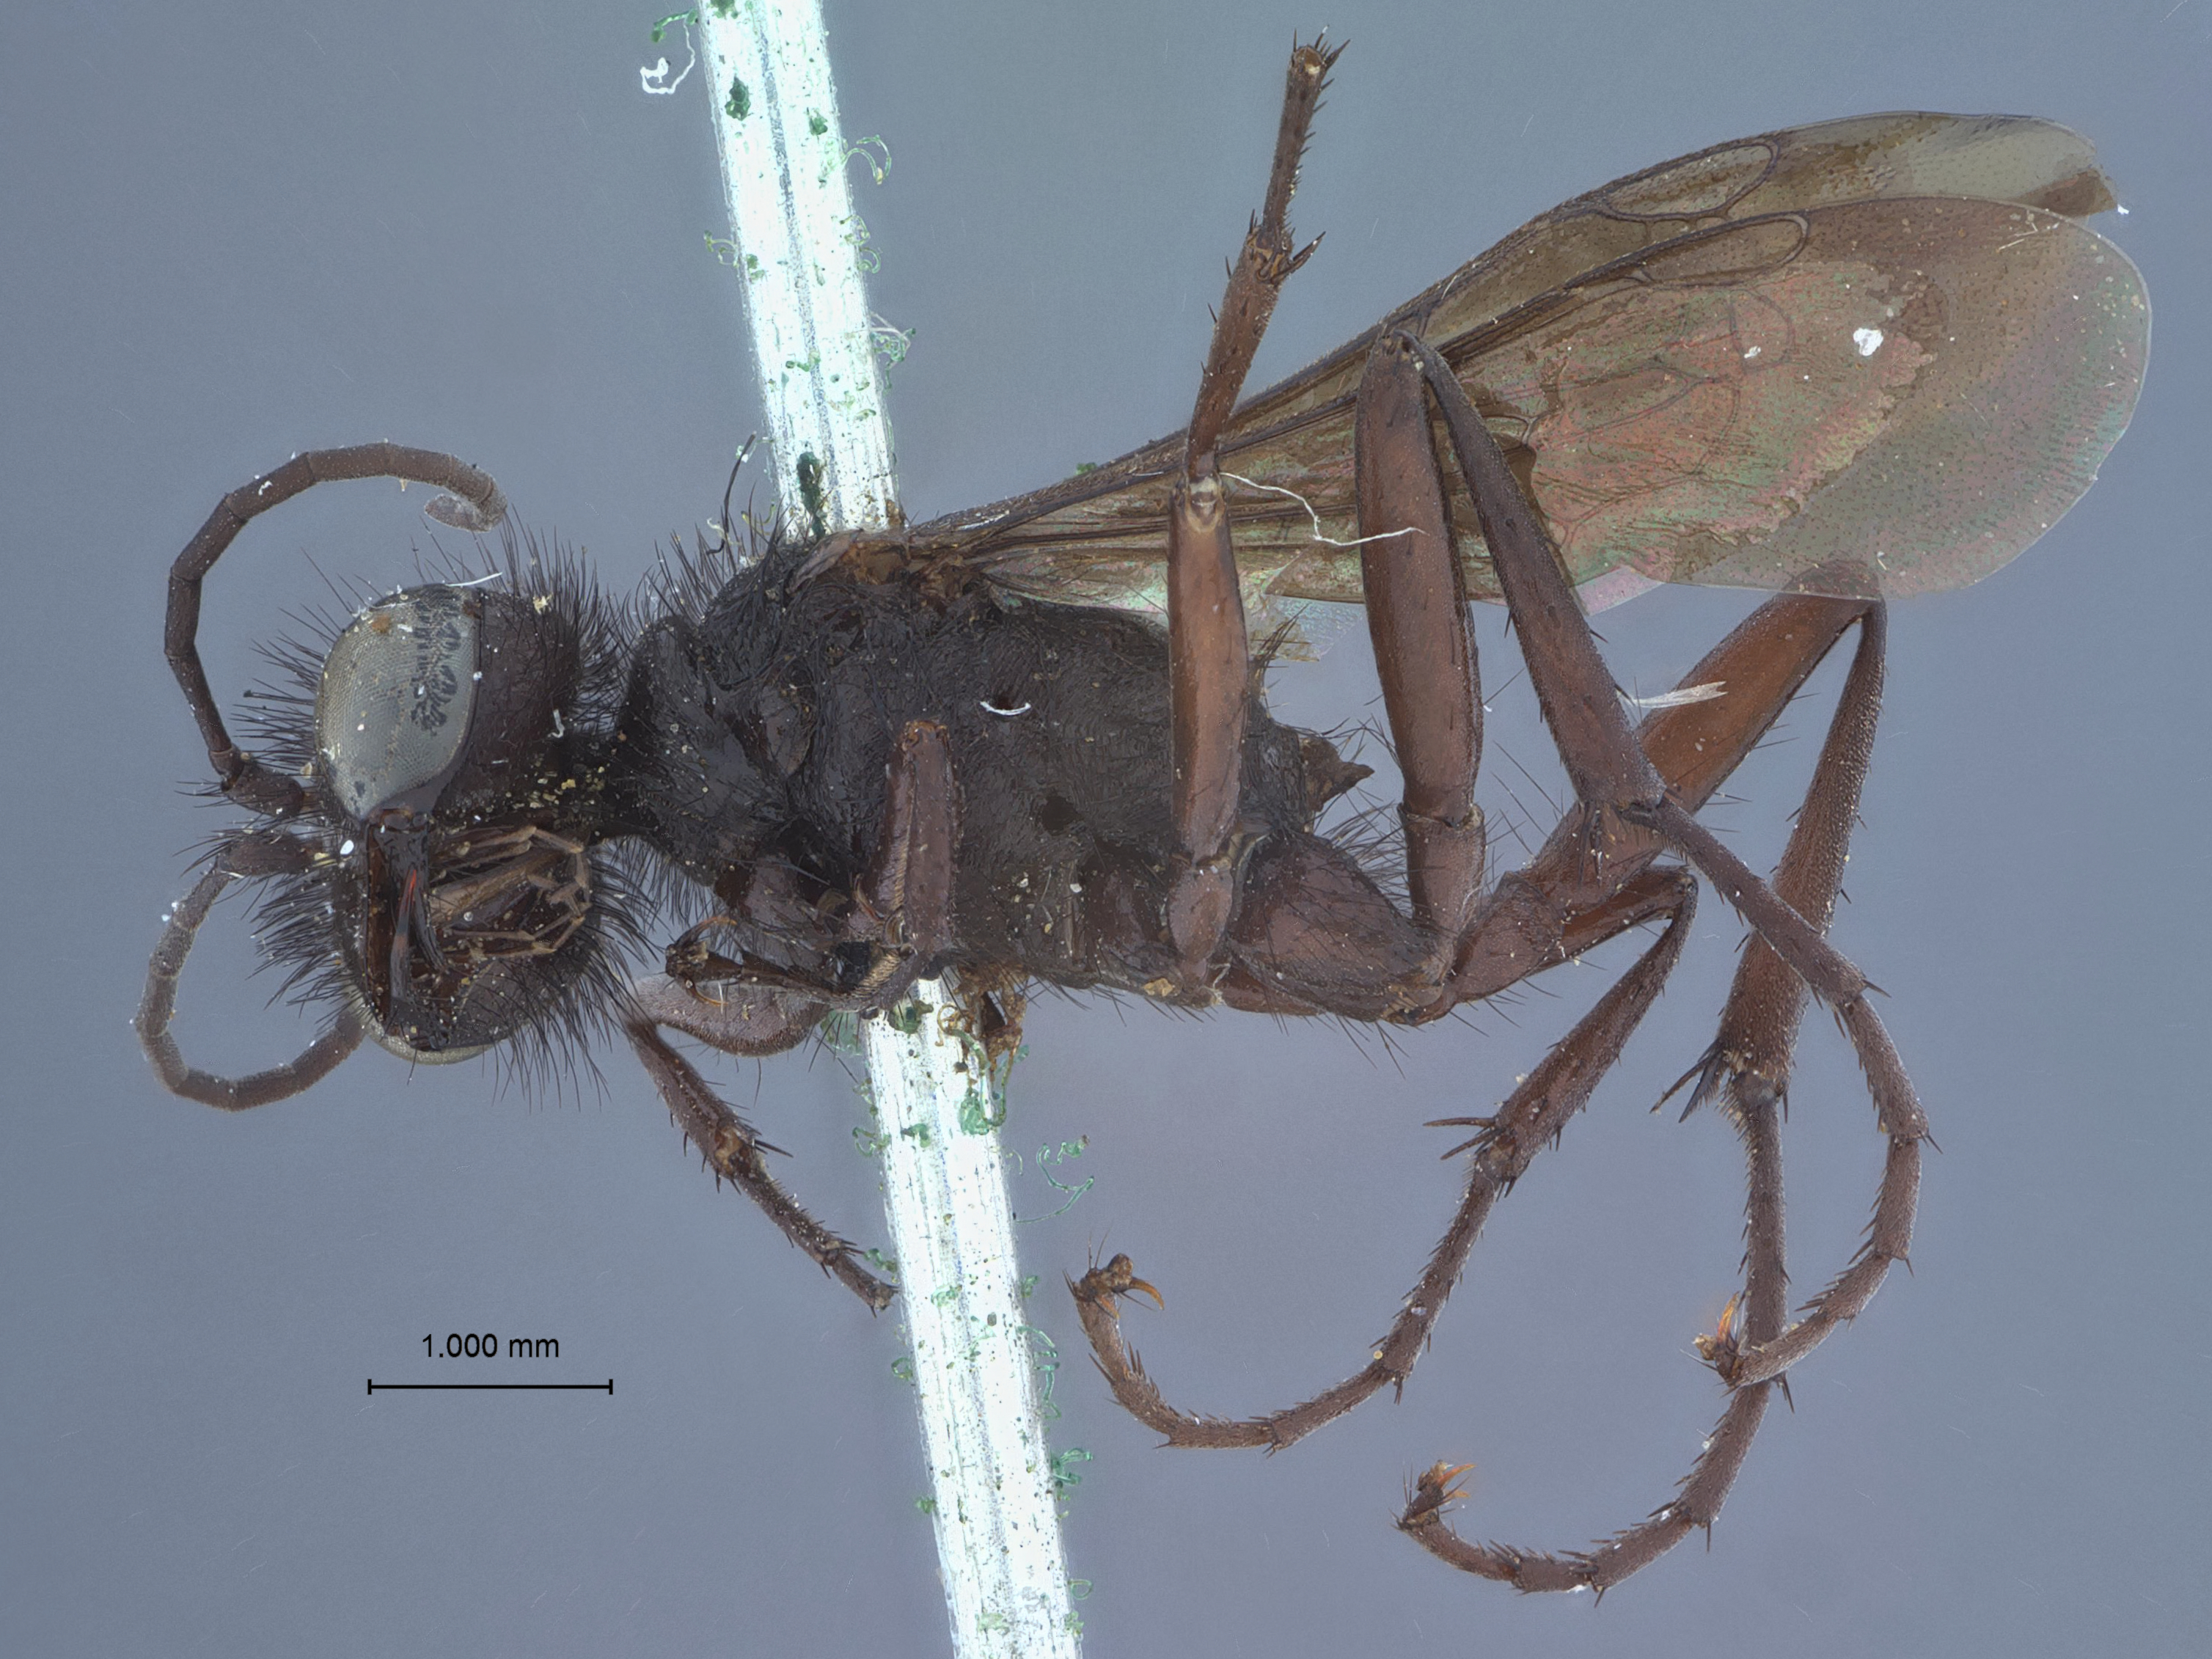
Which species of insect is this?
Podalonia sonorensis
